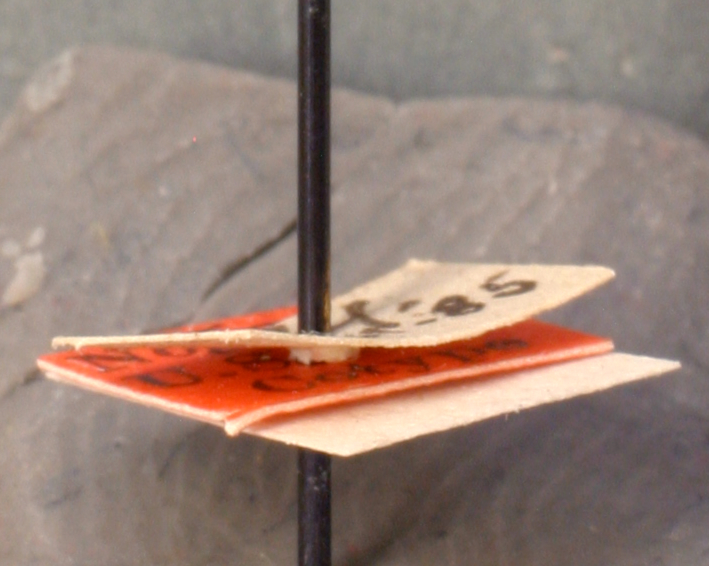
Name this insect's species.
Stenamma neoarcticum
